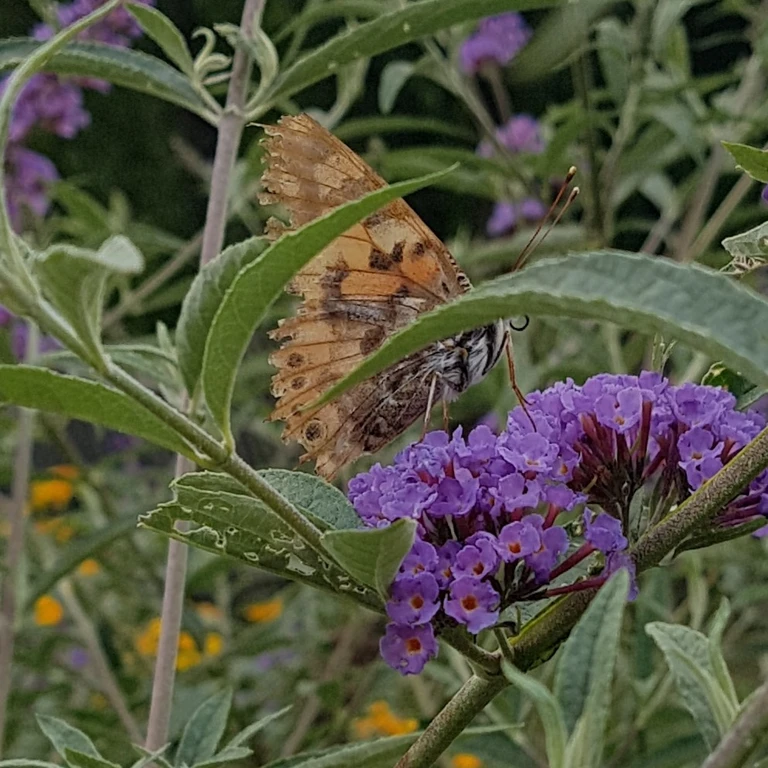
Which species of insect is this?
Vanessa cardui
